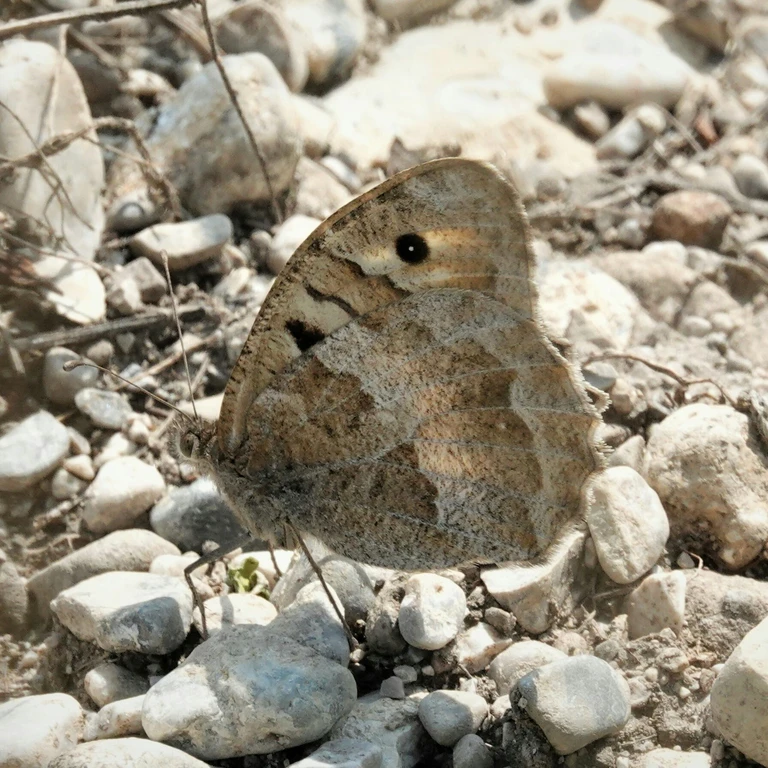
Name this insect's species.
Chazara briseis (also Satyrus briseis)
